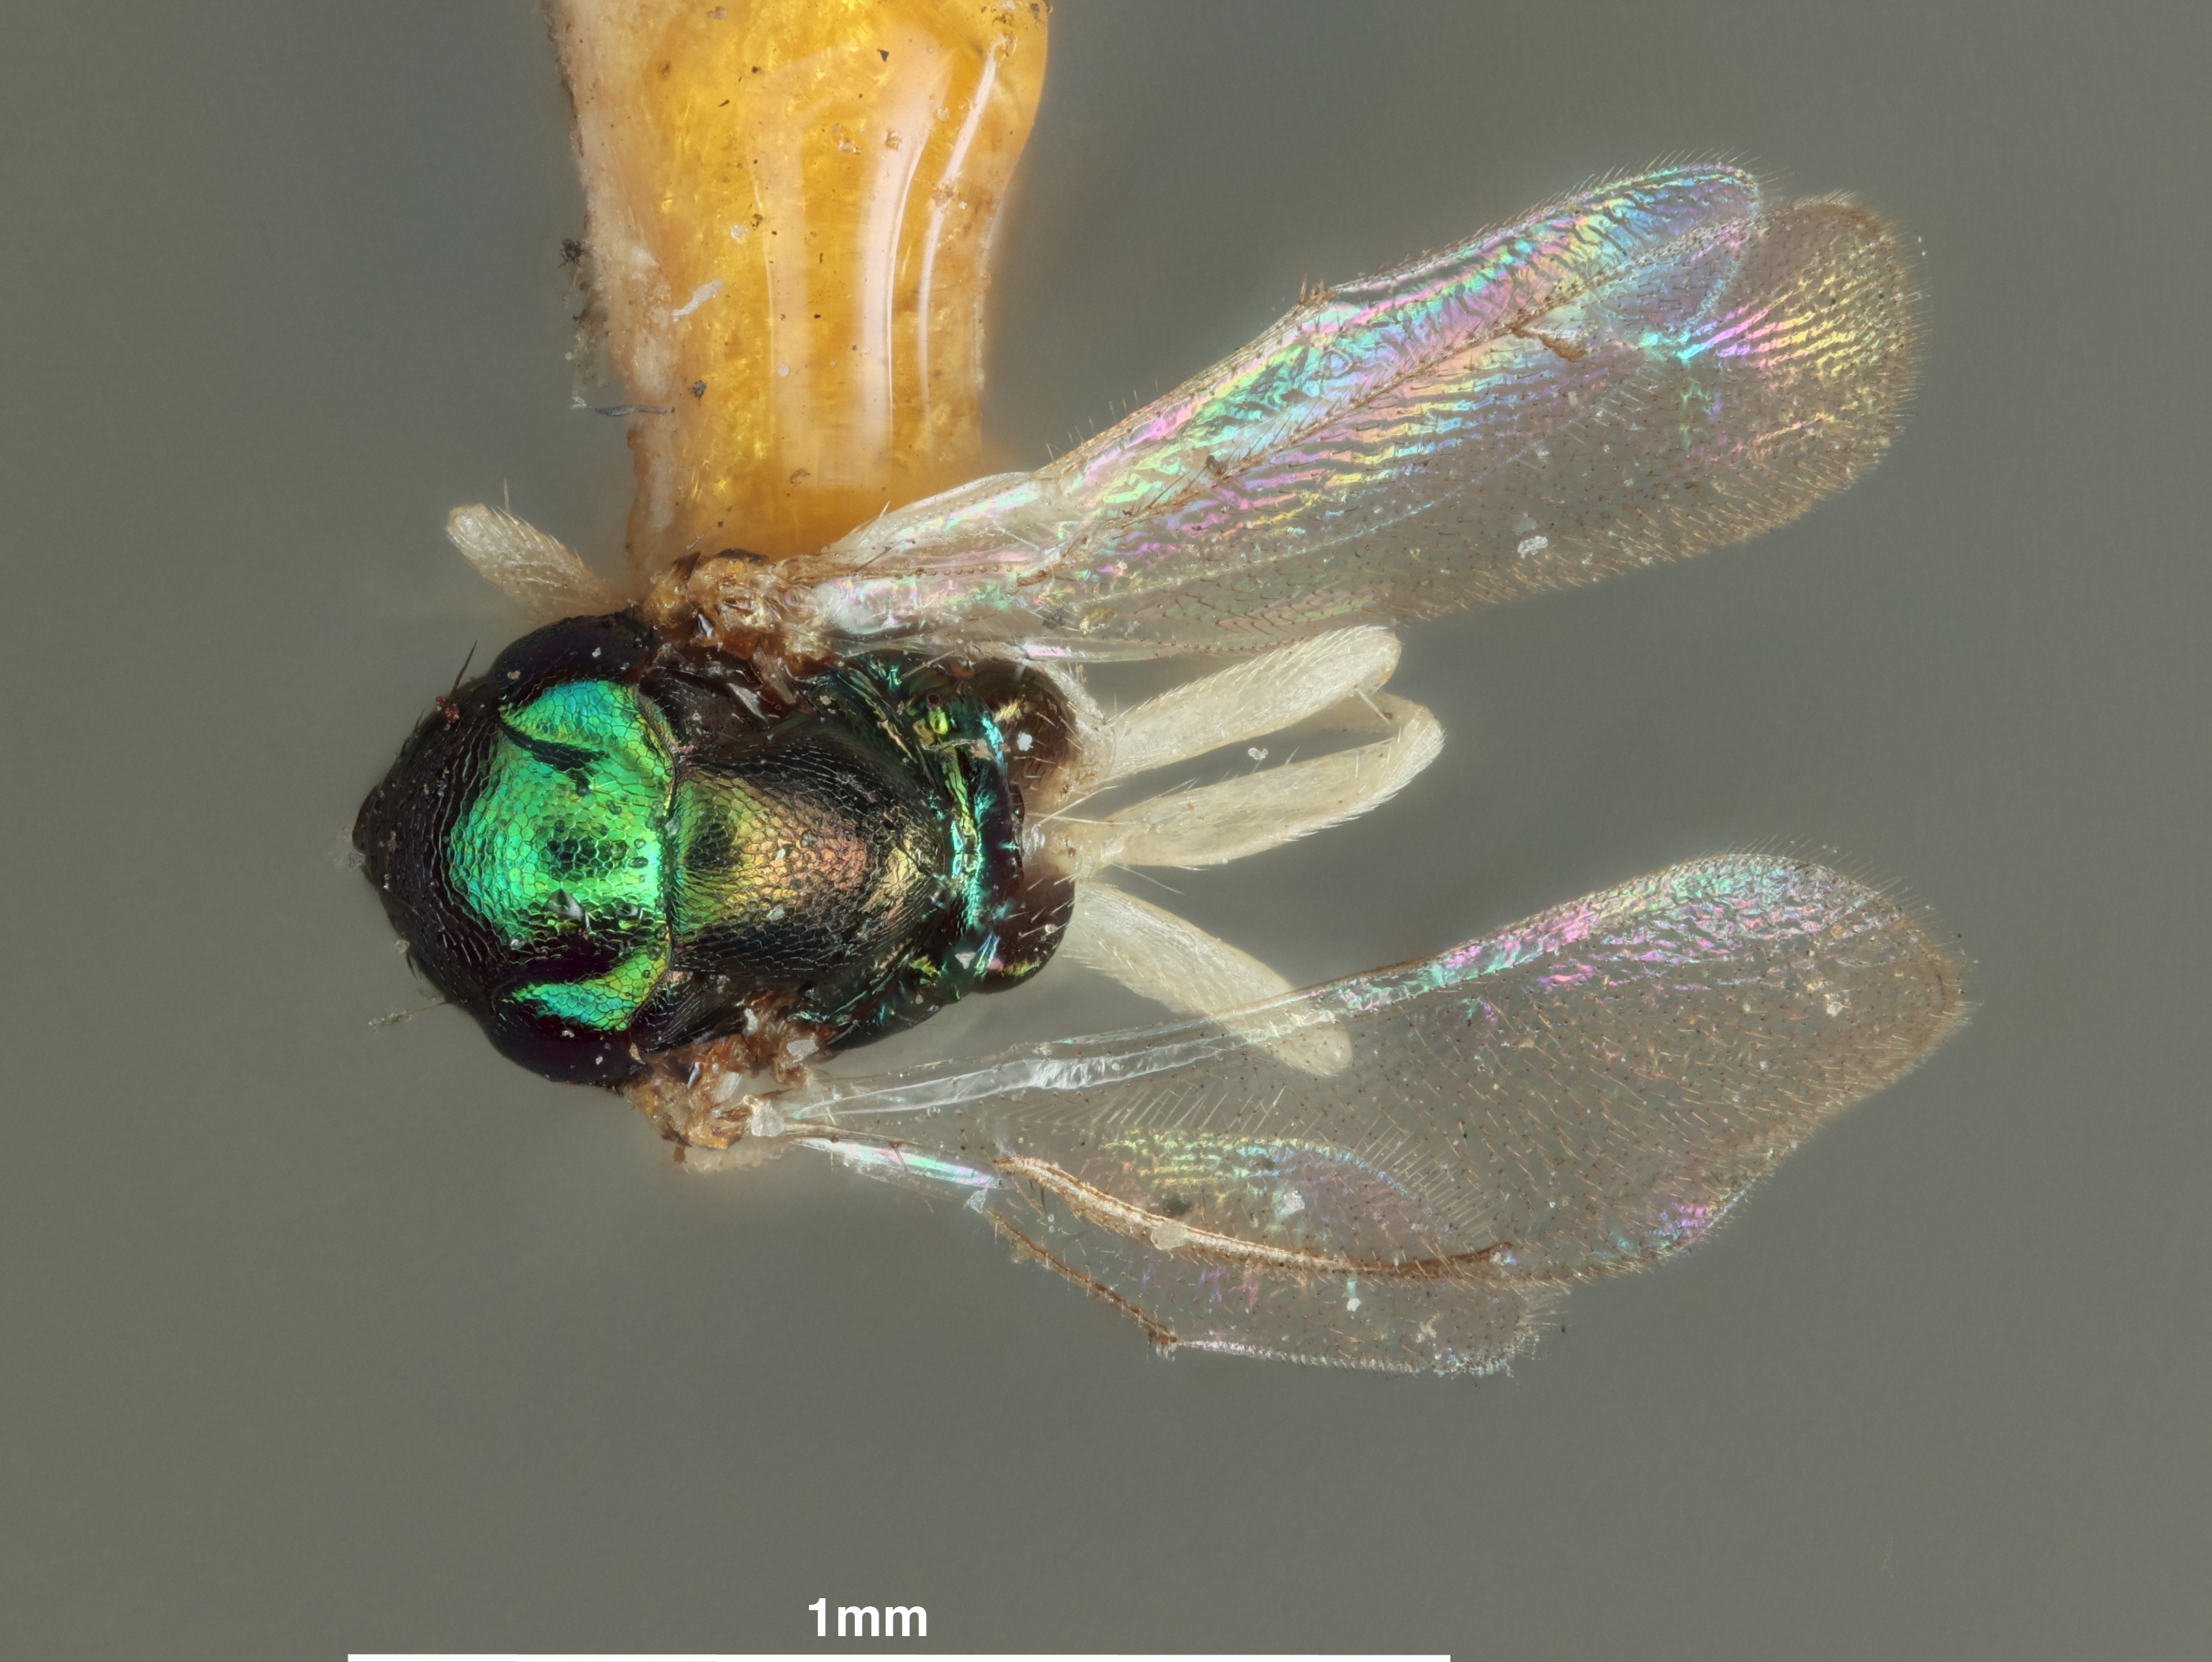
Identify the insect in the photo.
Chrysocharomyia splendidissima
